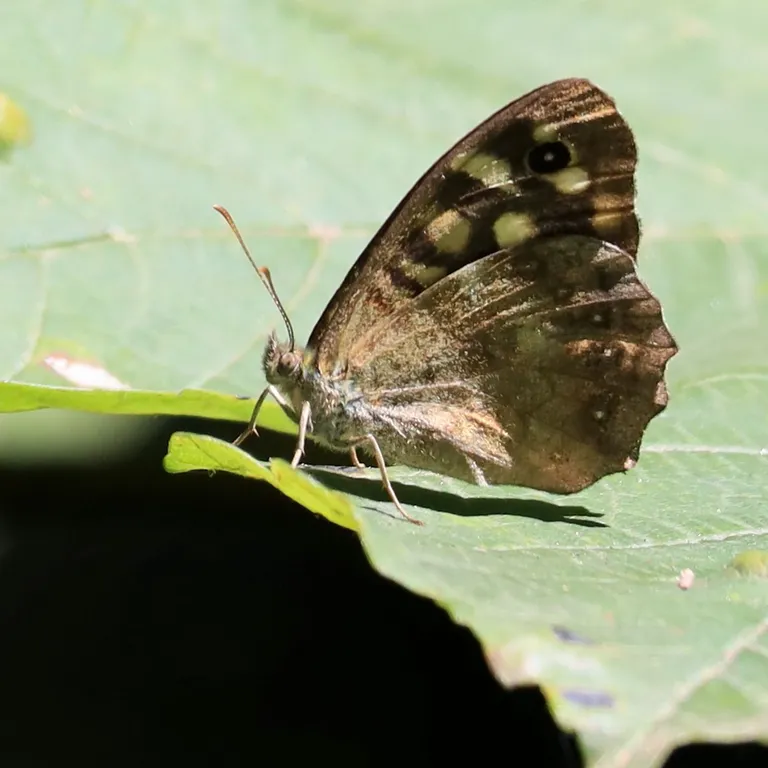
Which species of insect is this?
Pararge aegeria
